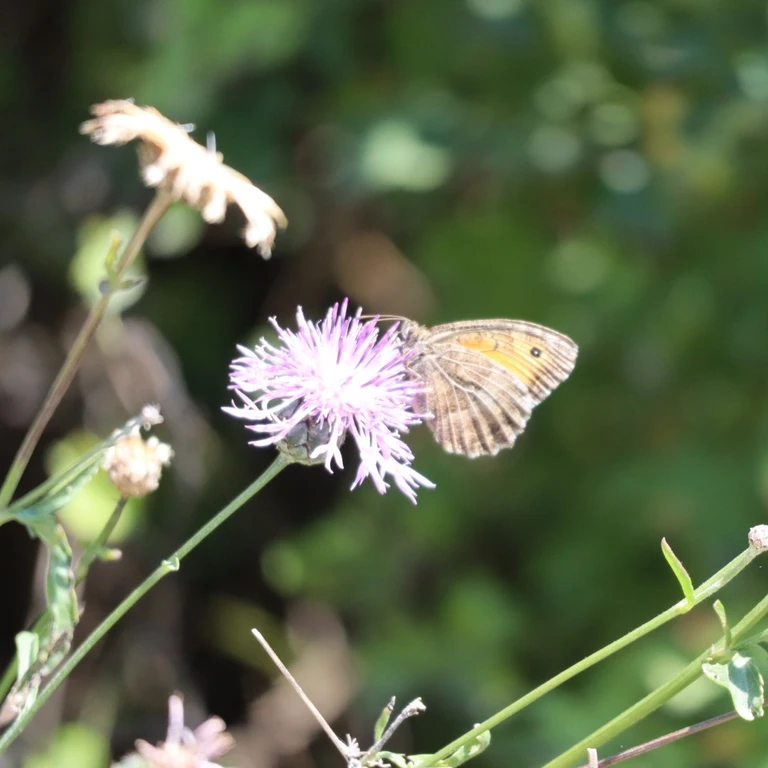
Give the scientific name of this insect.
Arethusana arethusa
